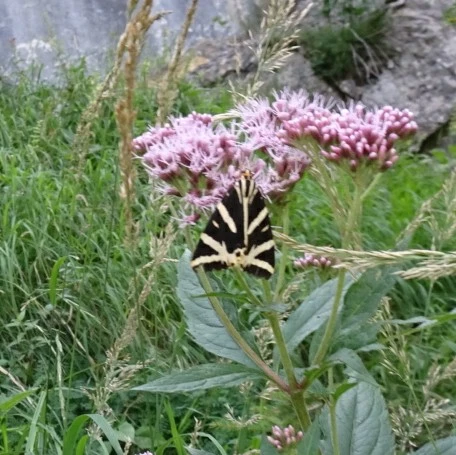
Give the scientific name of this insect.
Euplagia quadripunctaria
